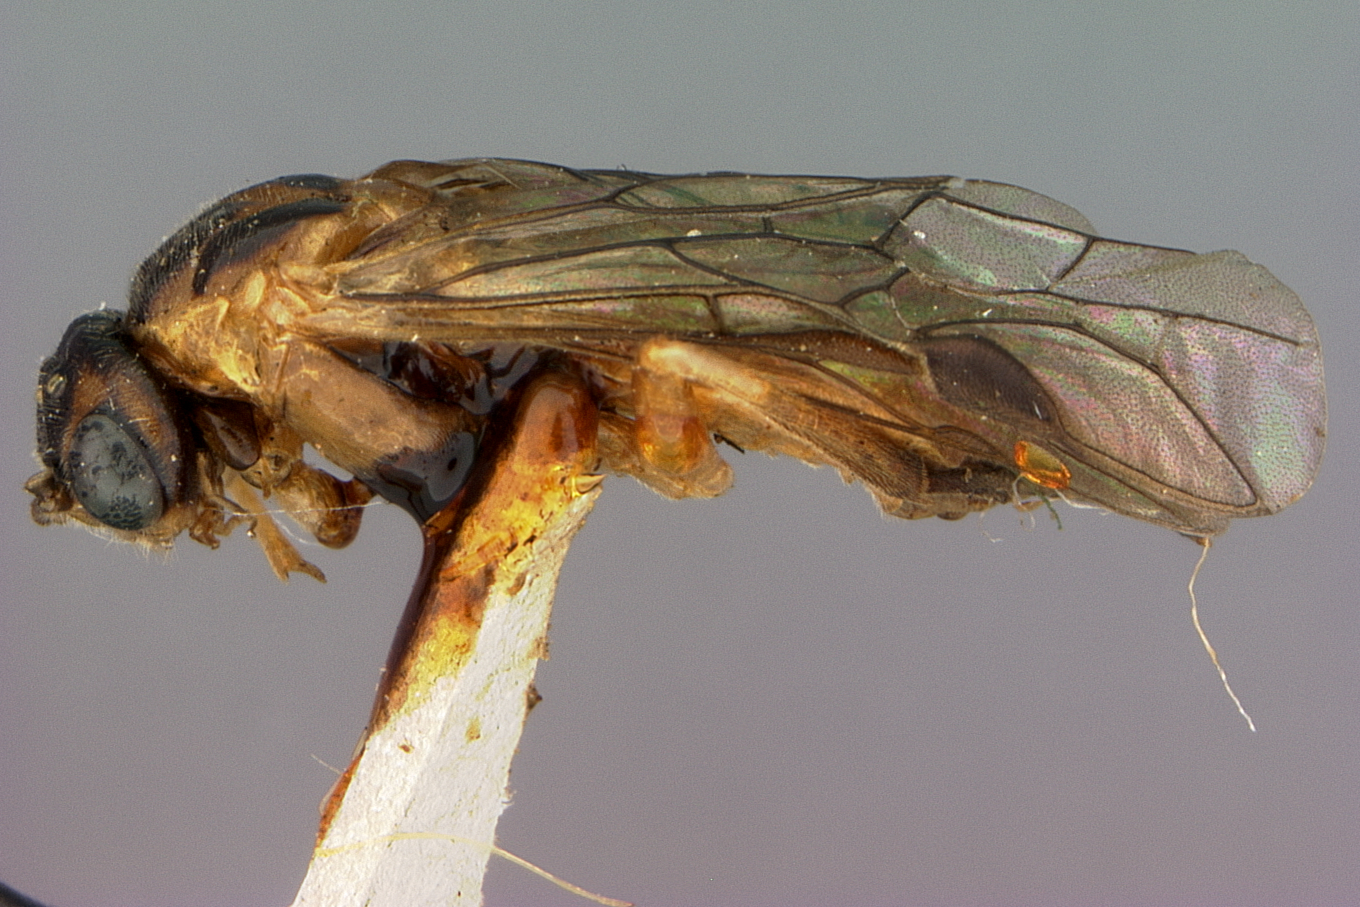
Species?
Pteronus xanthostomus
